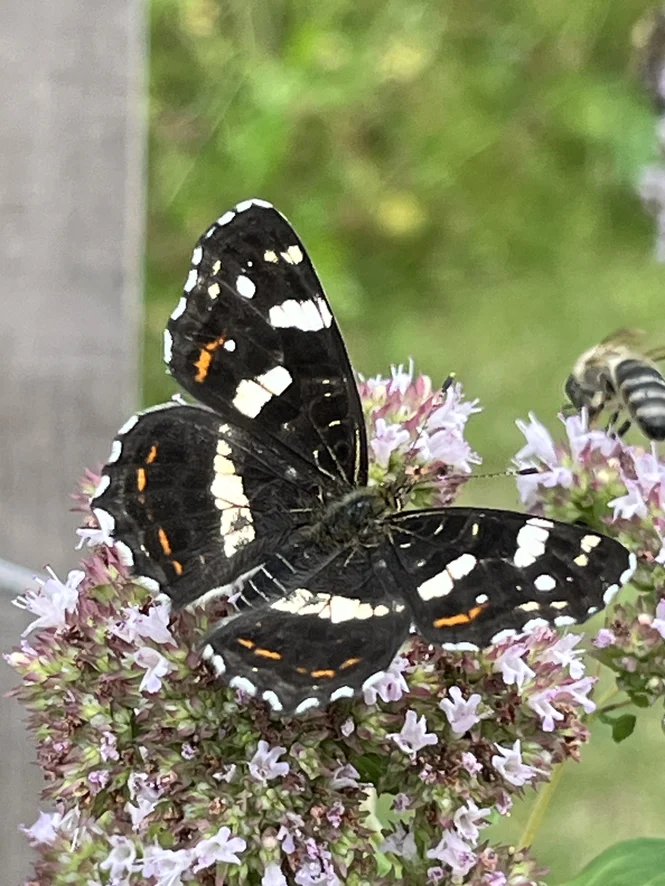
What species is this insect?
Araschnia levana
